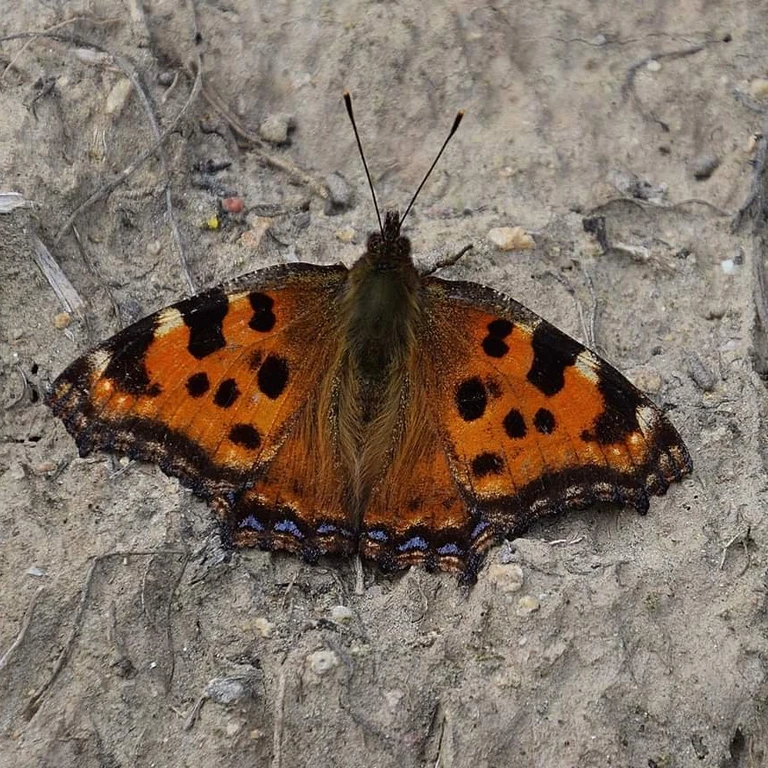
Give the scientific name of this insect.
Nymphalis polychloros
